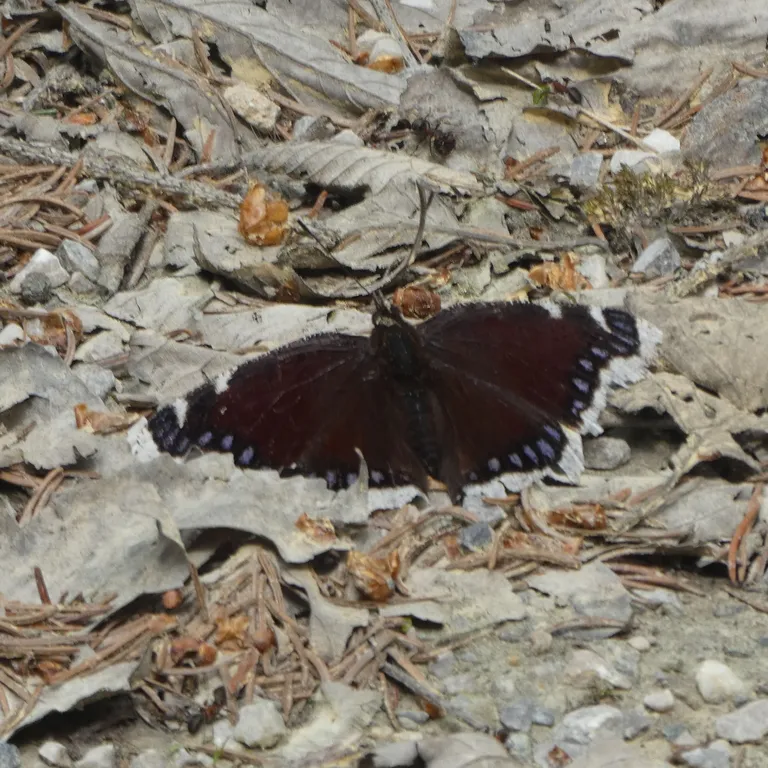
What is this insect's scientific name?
Nymphalis antiopa
